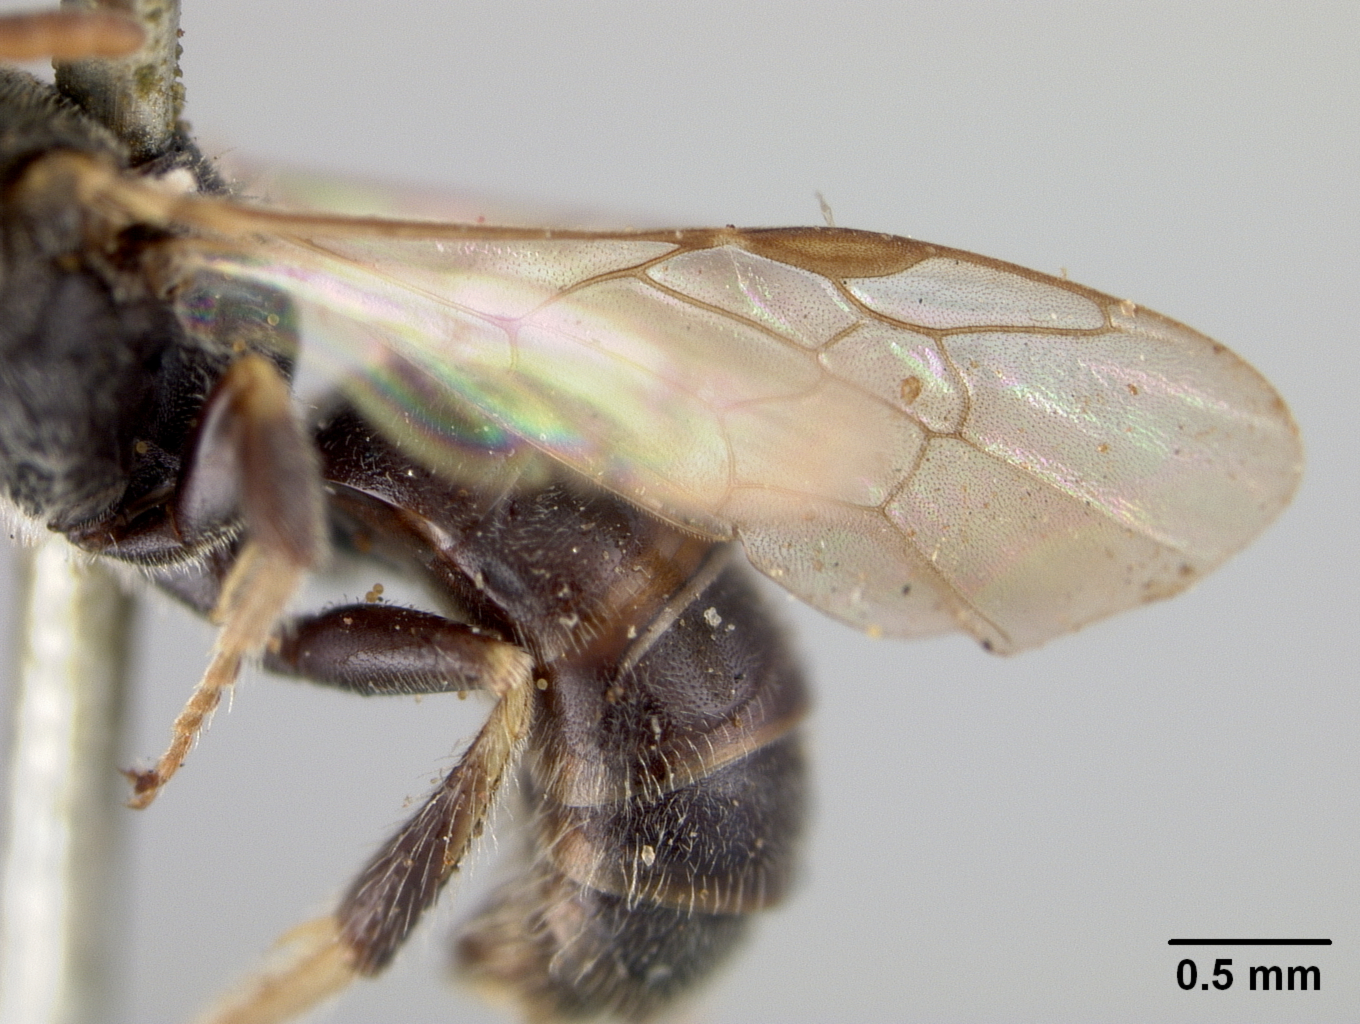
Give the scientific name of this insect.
Panurginus vagabundus
